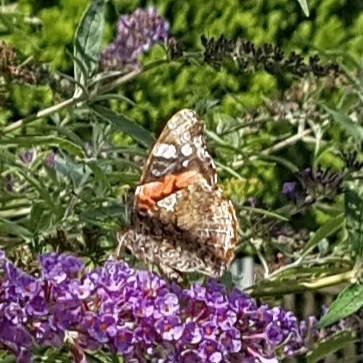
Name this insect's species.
Vanessa atalanta
